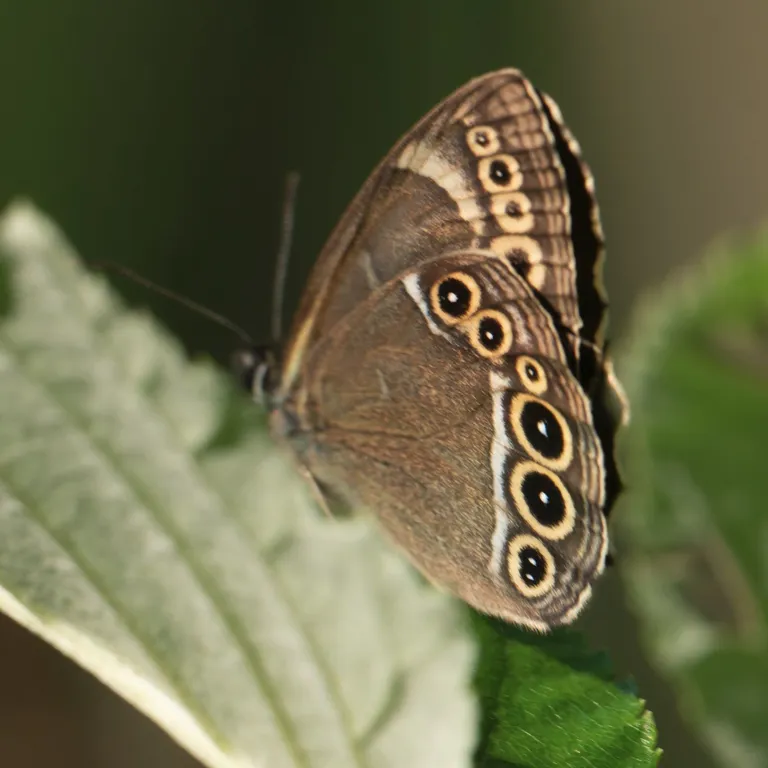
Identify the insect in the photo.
Lopinga achine (also Pararge achine)
